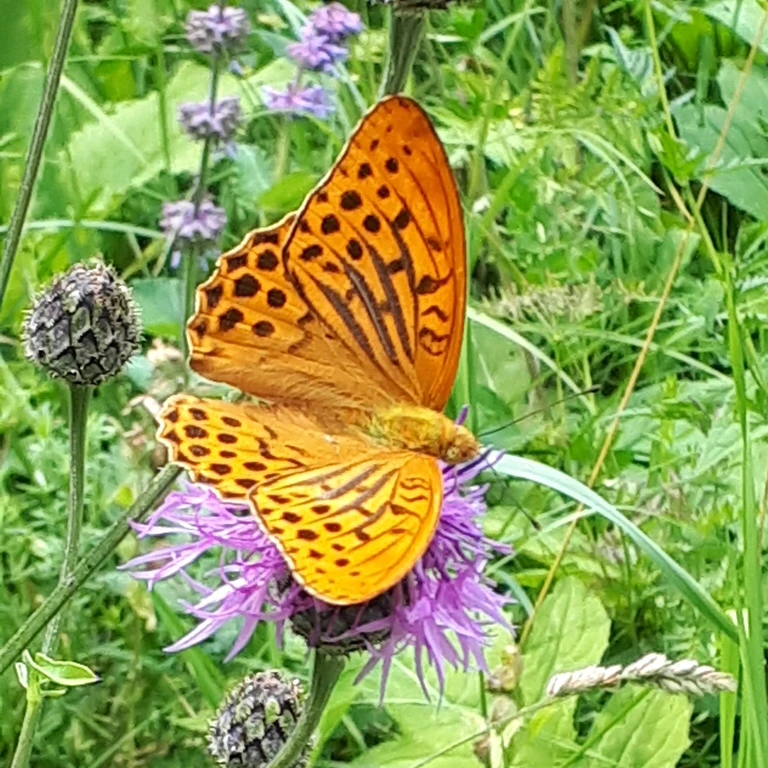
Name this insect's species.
Argynnis paphia
